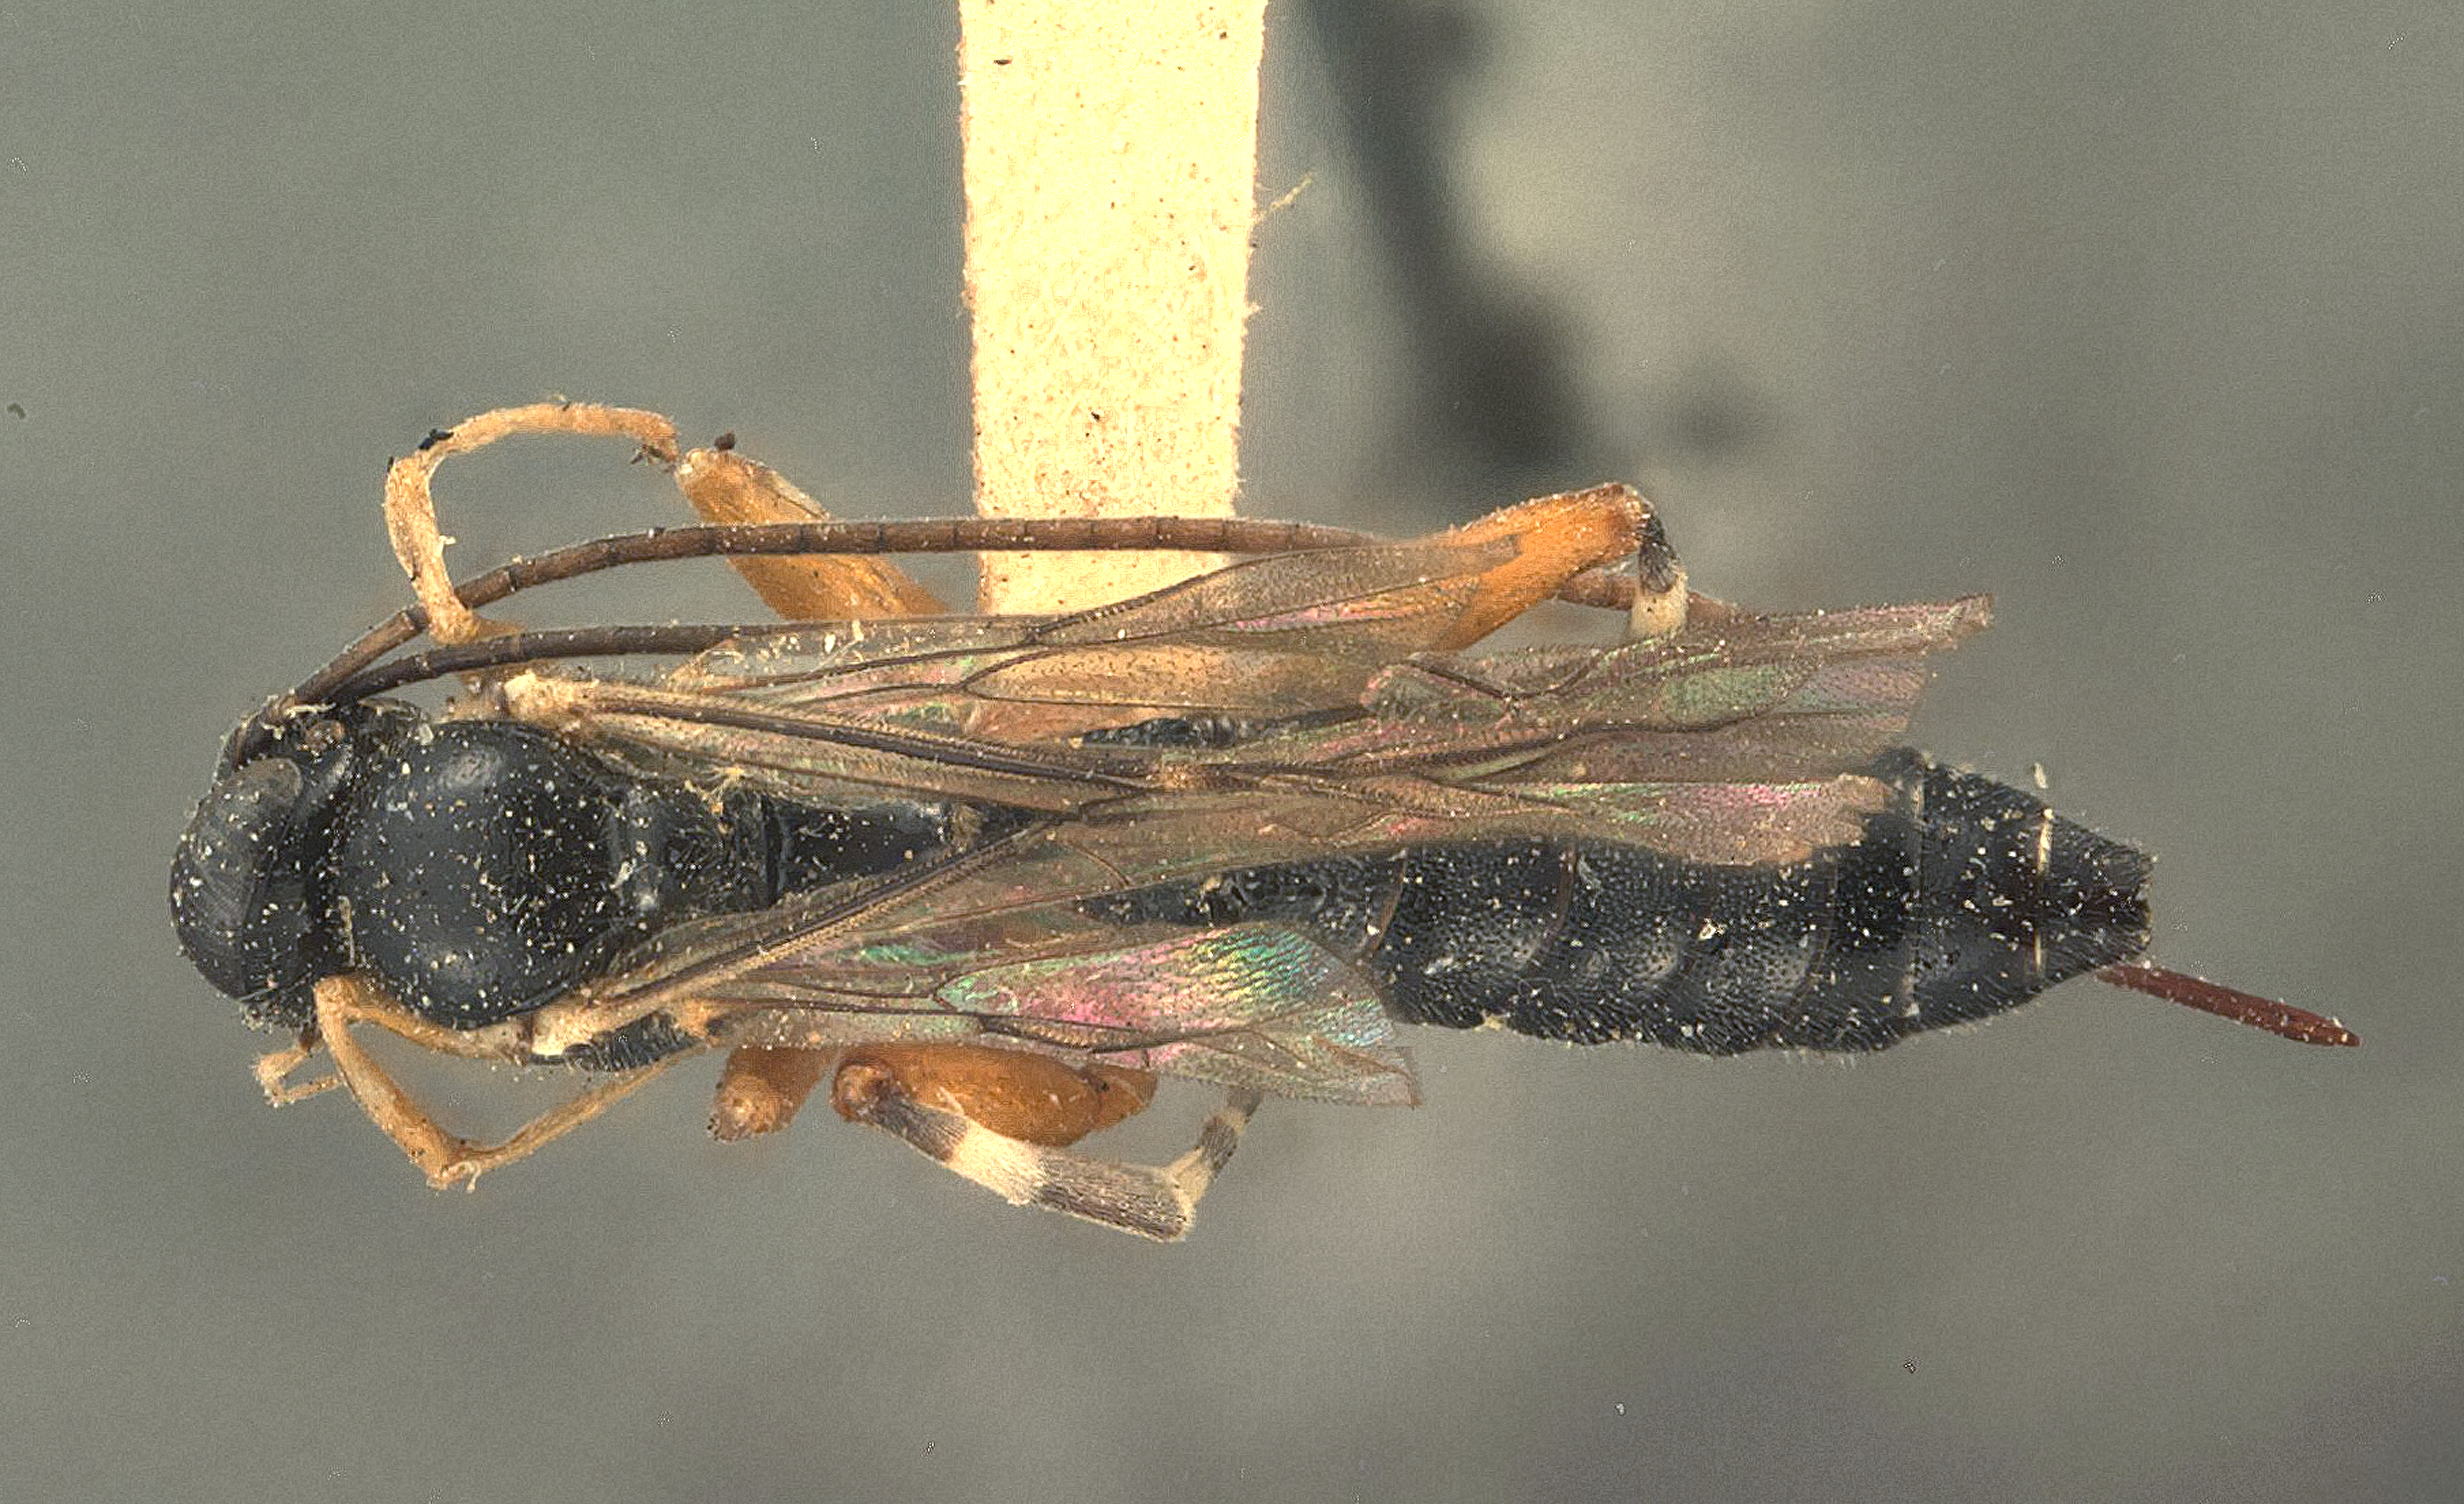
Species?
Ephialtes montana
